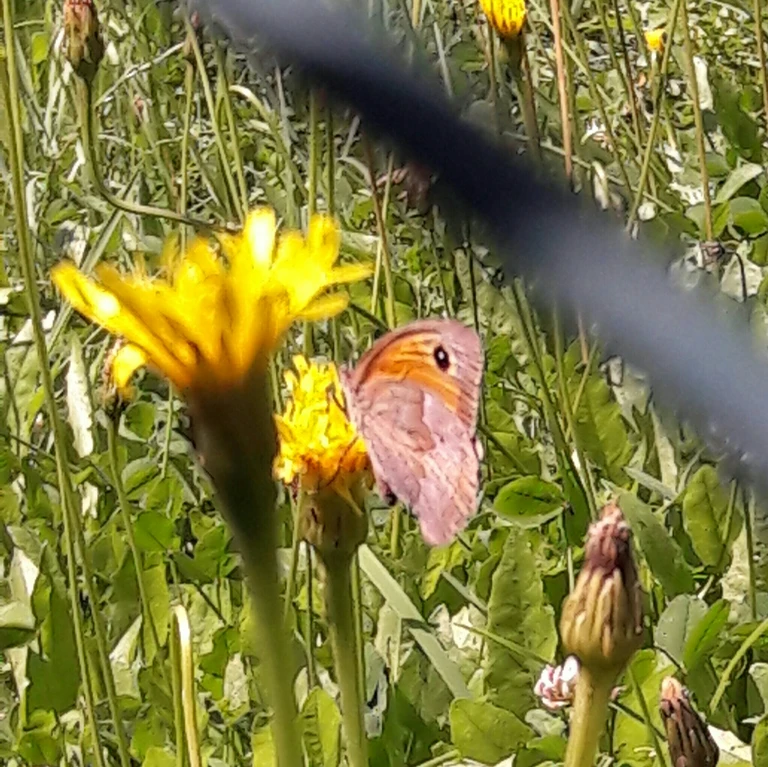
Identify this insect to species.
Maniola jurtina
